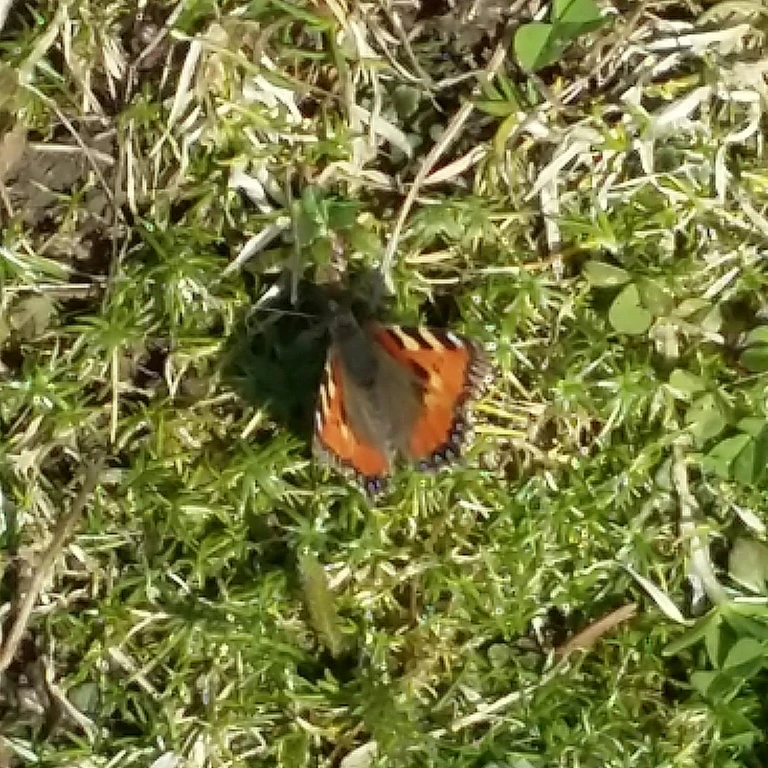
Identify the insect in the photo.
Aglais urticae
